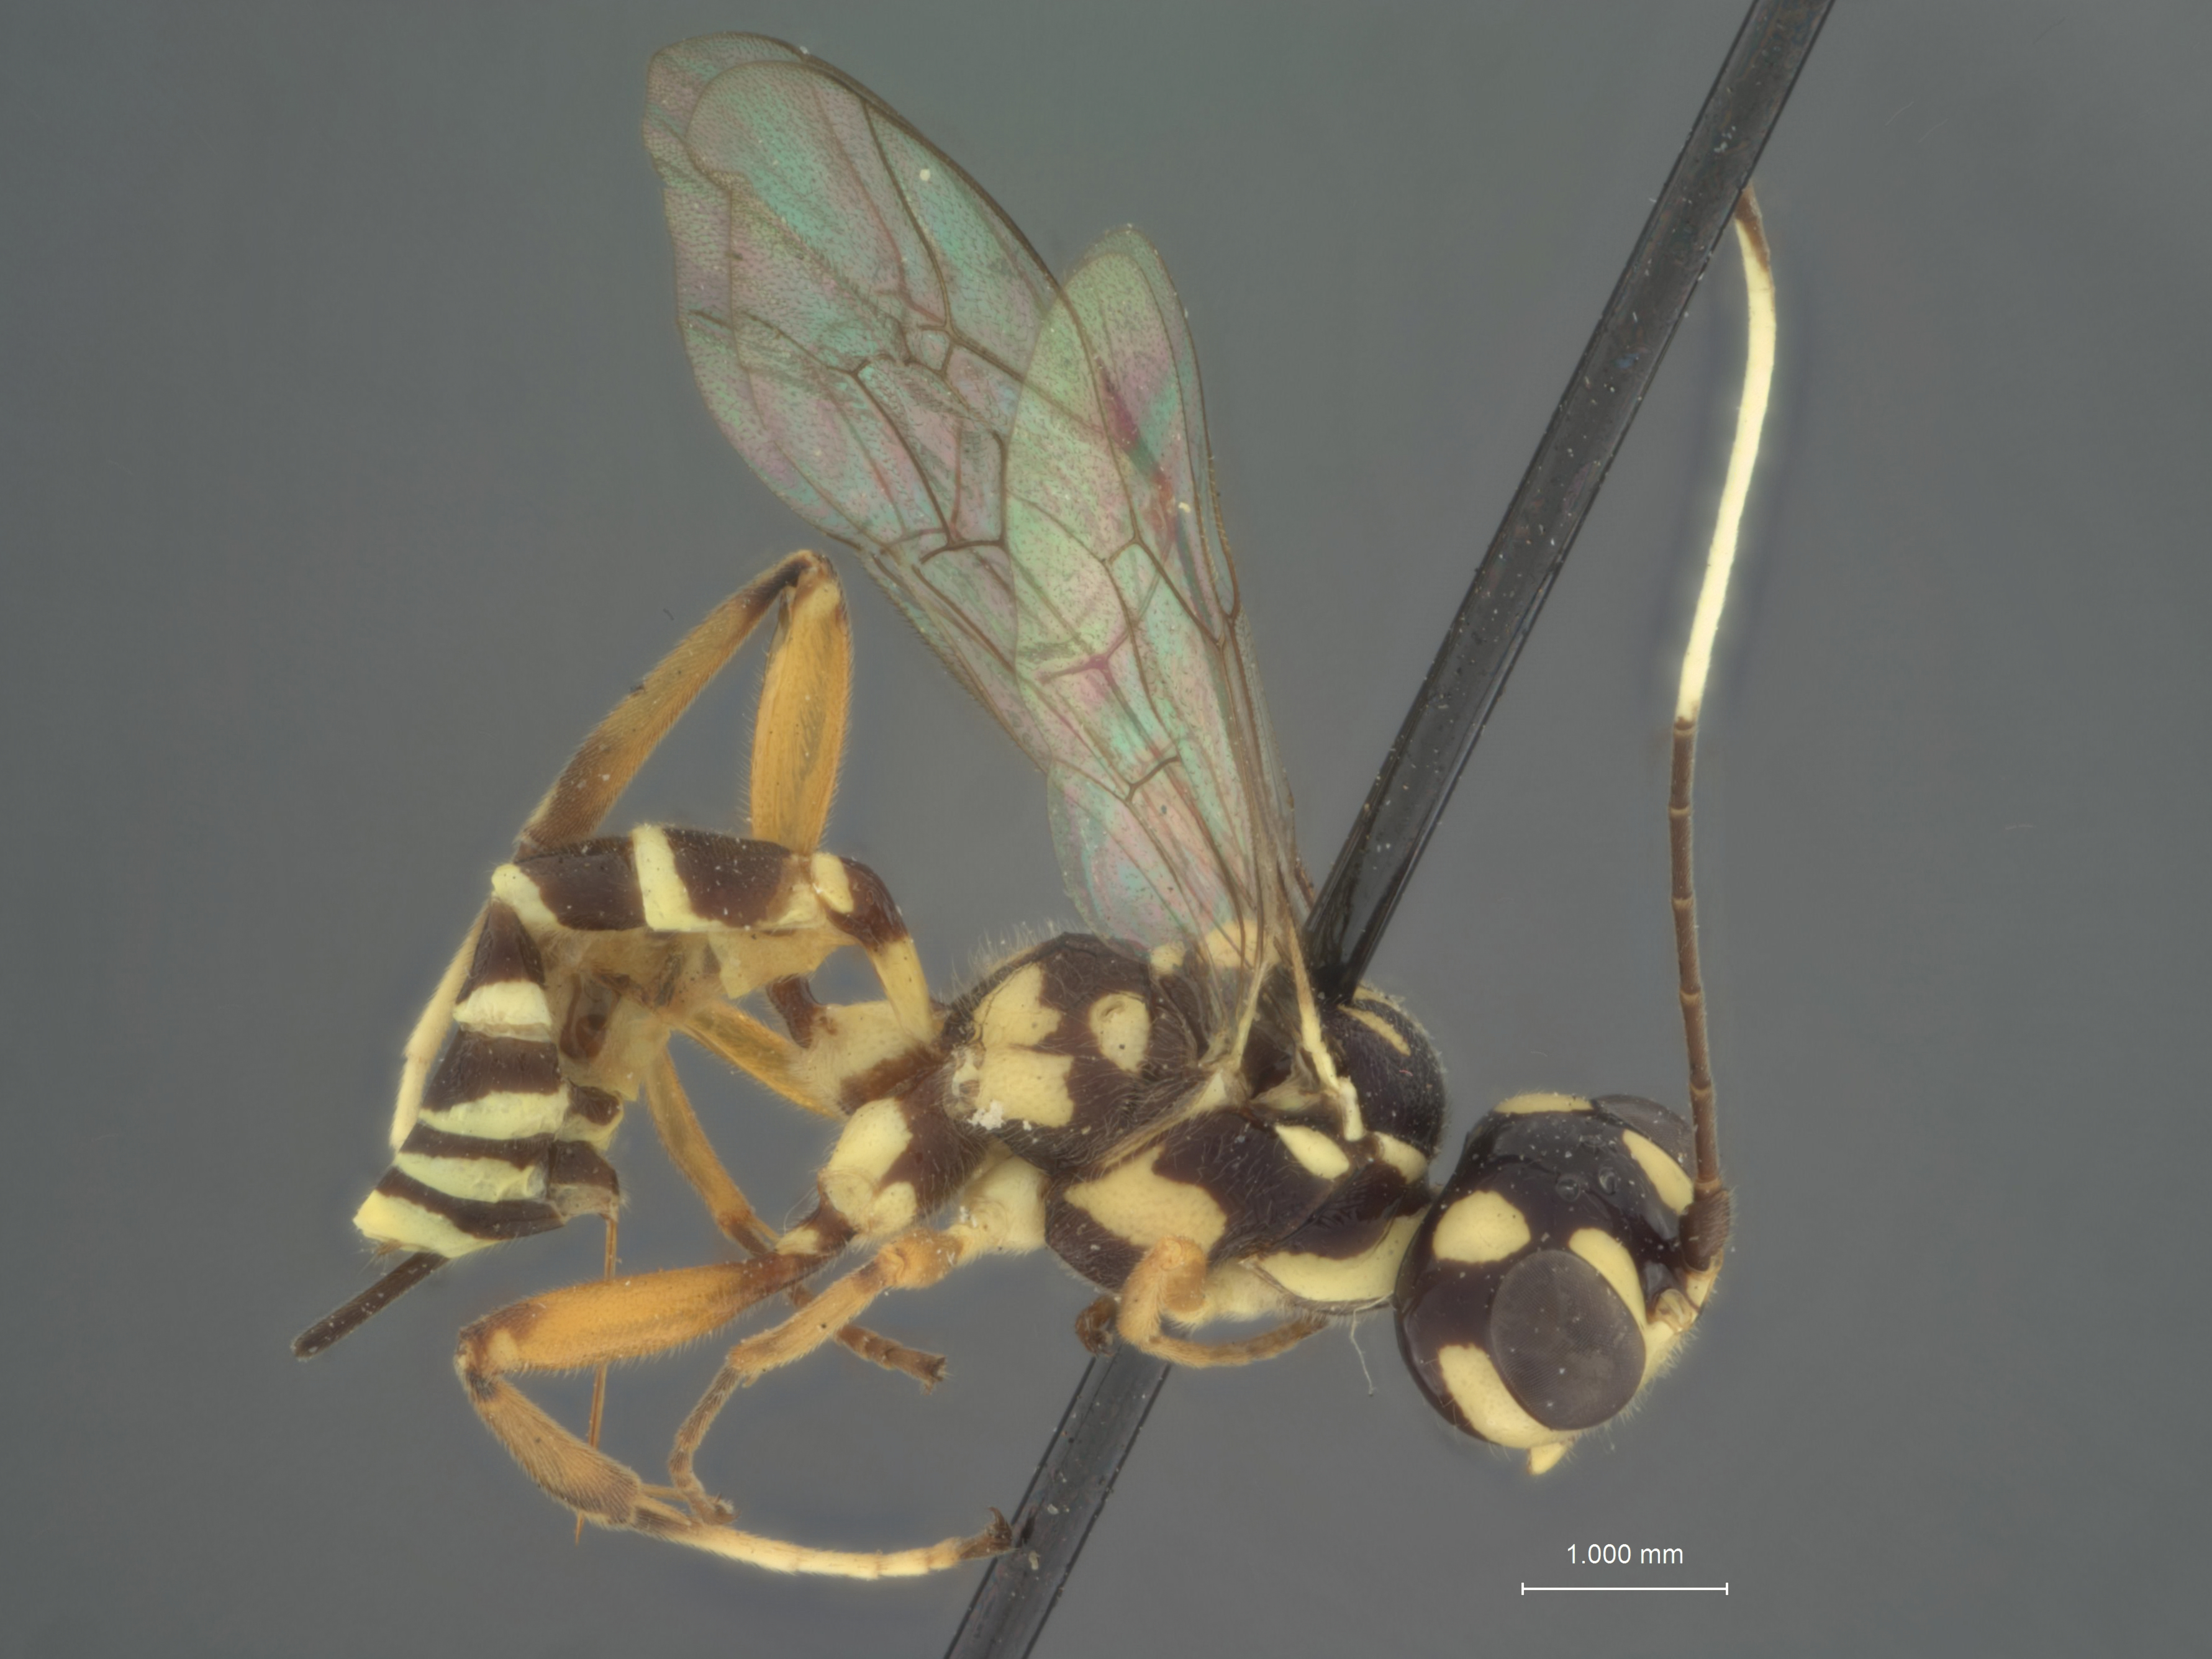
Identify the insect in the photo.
Elasmognathius cephalotes
